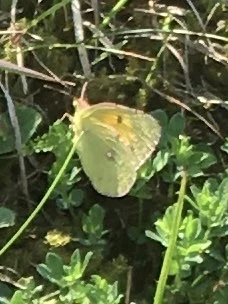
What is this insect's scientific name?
Colias croceus
